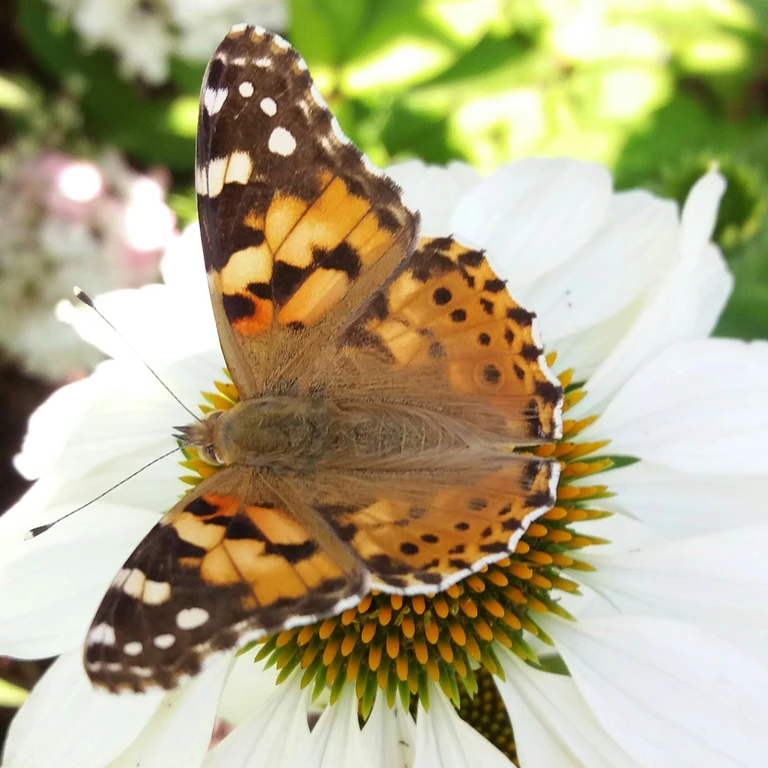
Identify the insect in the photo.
Vanessa cardui
